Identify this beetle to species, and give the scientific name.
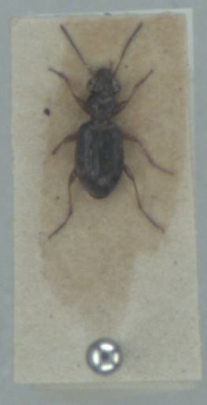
Asaphidion flavipes
